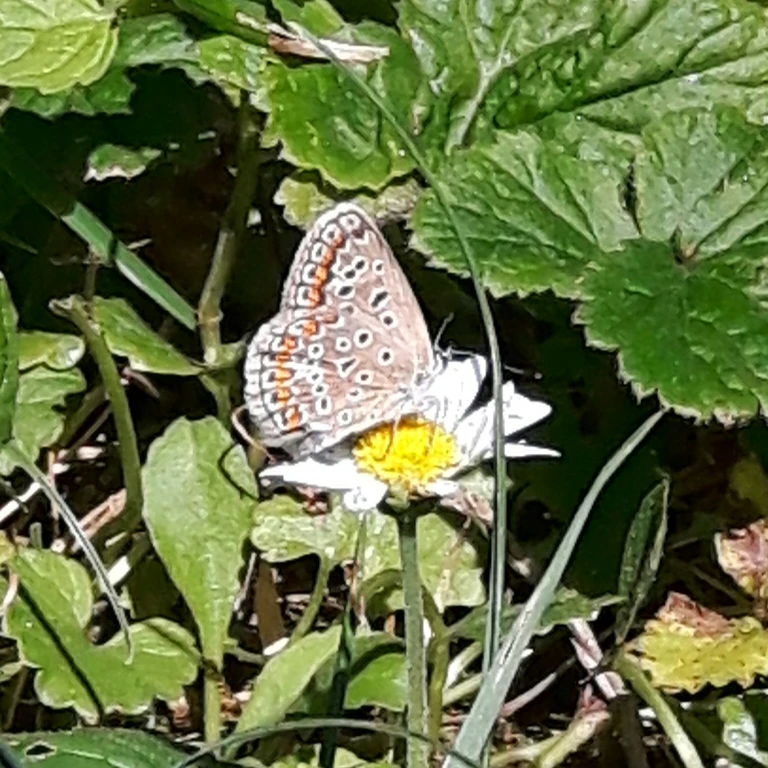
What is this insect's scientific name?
Polyommatus icarus
